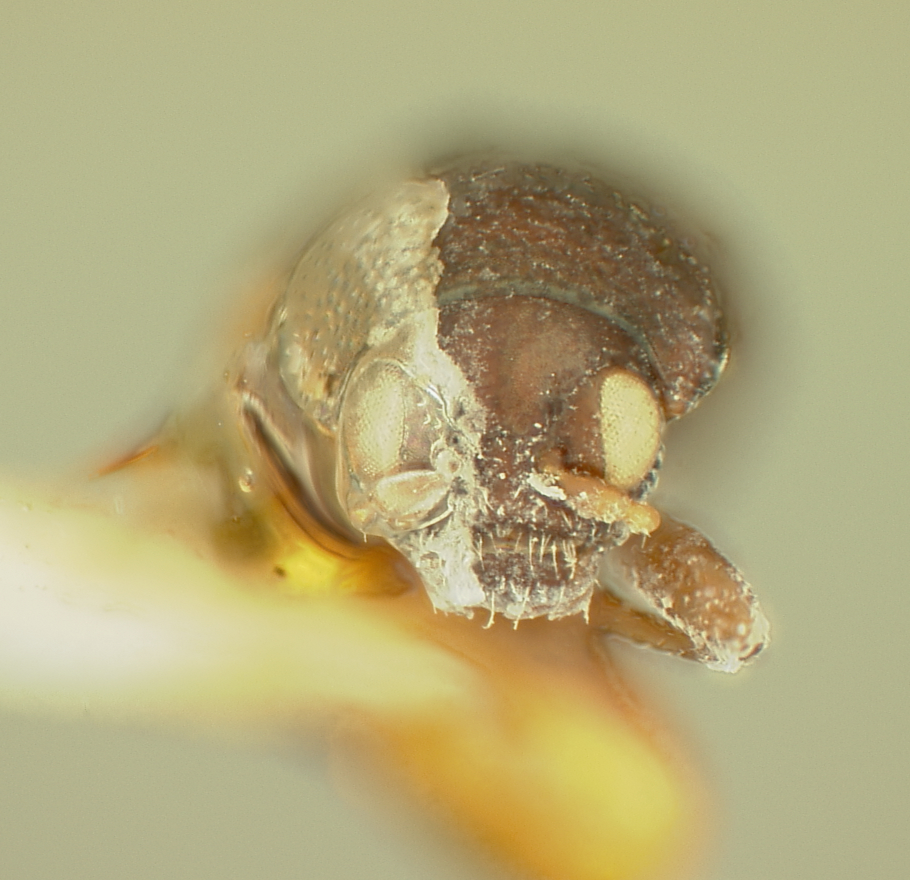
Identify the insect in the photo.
Chaetocnema obliterata
